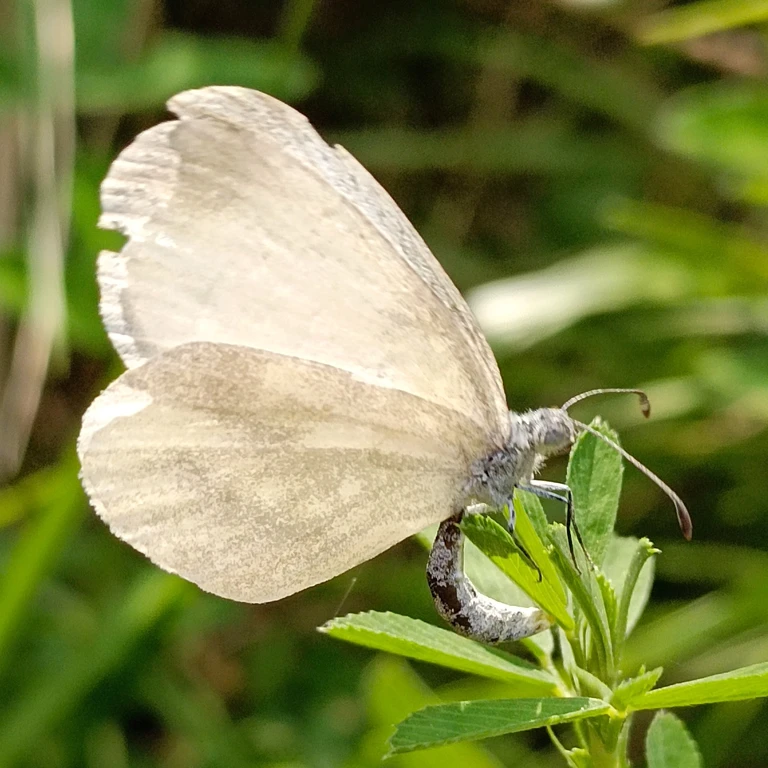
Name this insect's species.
Leptidea sinapis/juvernica
